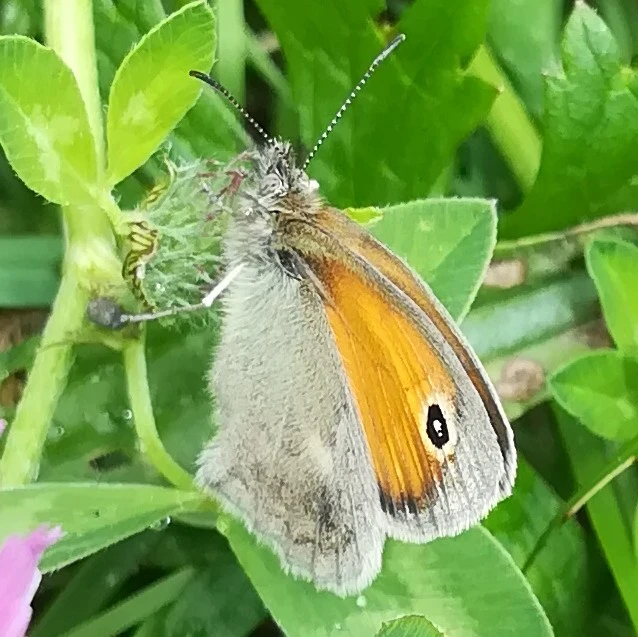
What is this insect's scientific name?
Coenonympha pamphilus
